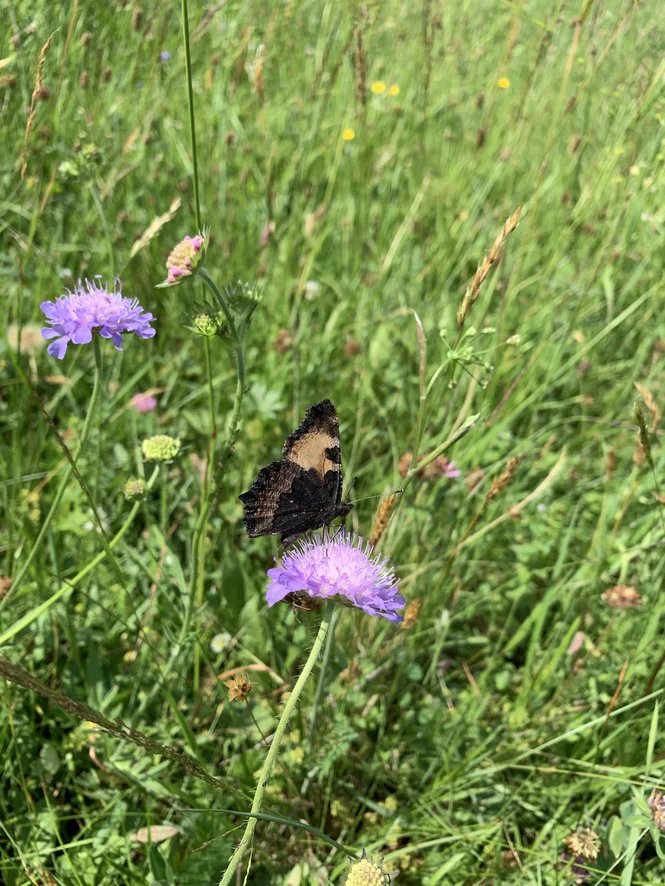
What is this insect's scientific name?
Aglais urticae
